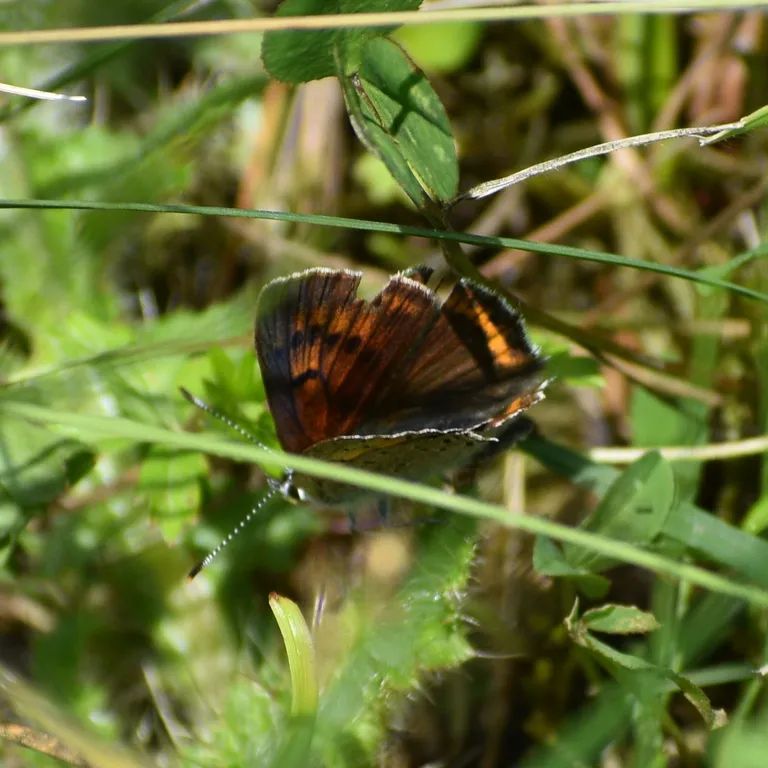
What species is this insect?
Lycaena hippothoe (also Palaeochrysophanus hippothoe)
